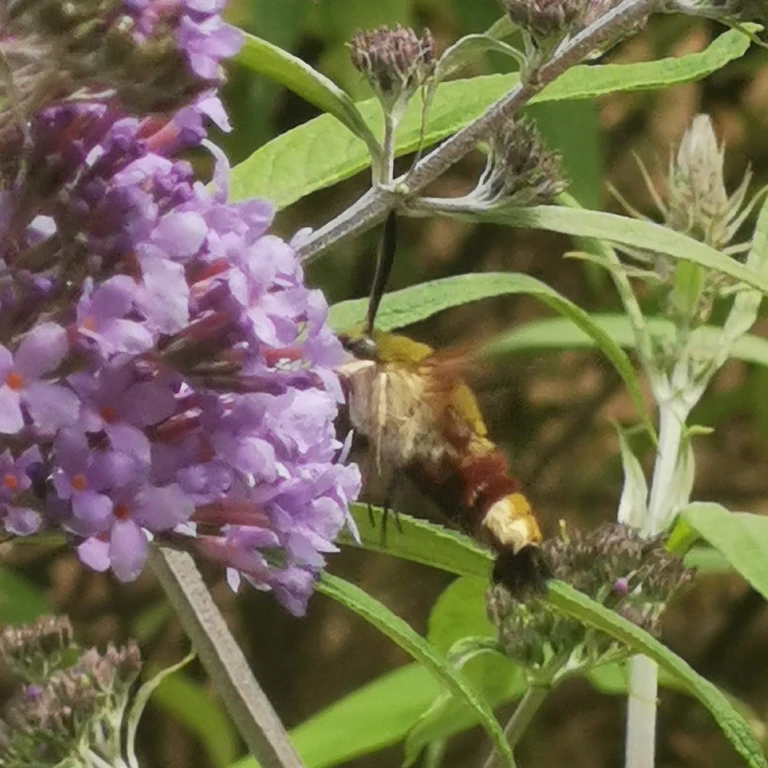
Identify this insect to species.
Hemaris fuciformis
